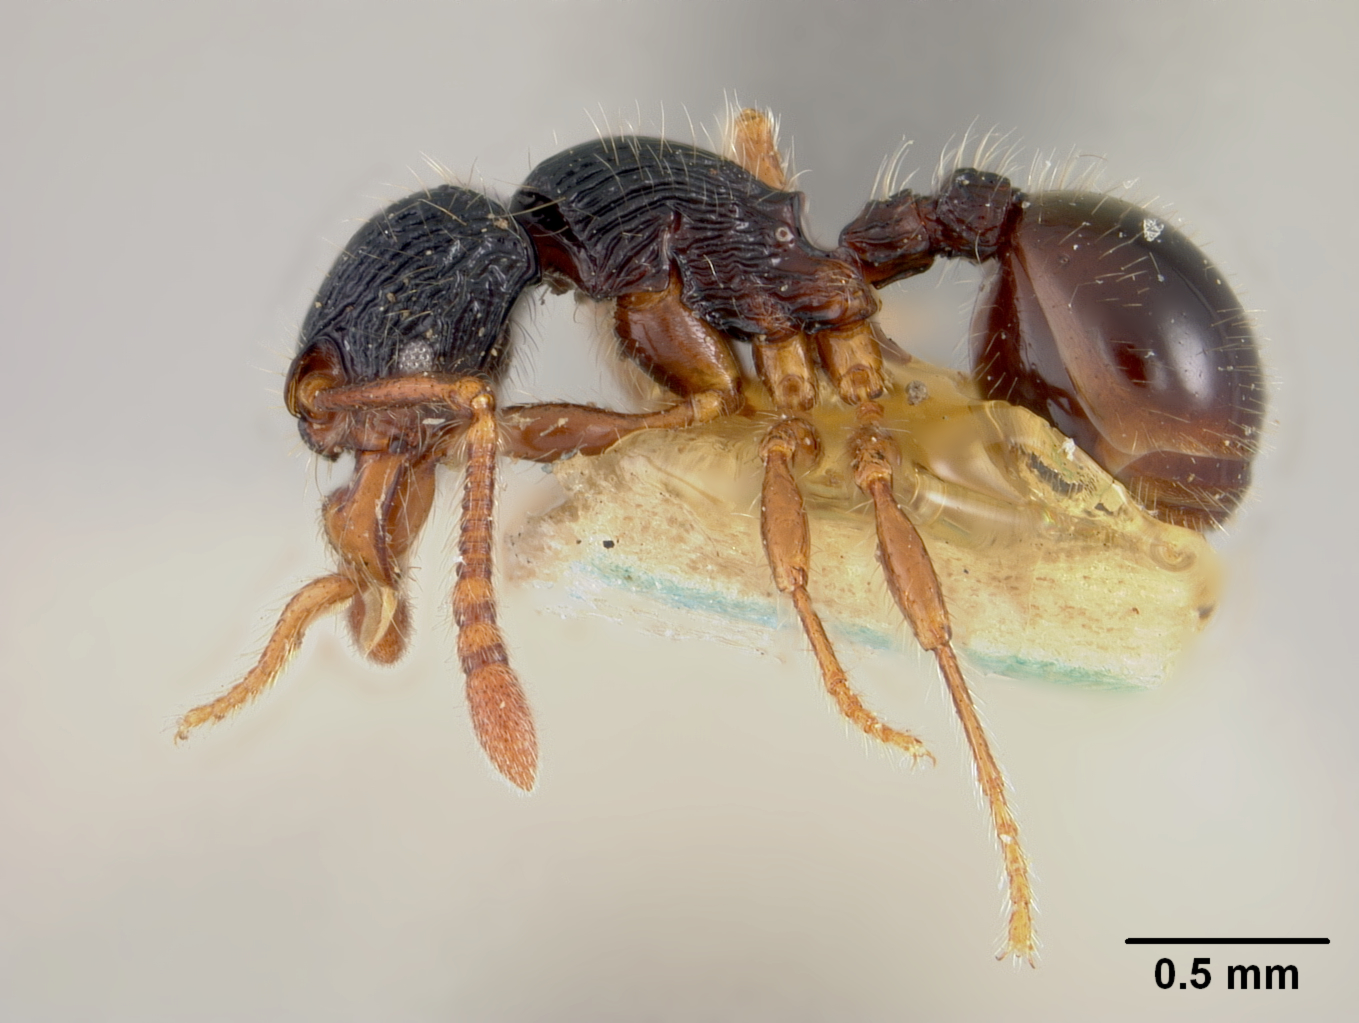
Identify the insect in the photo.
Myrmecina modesta
